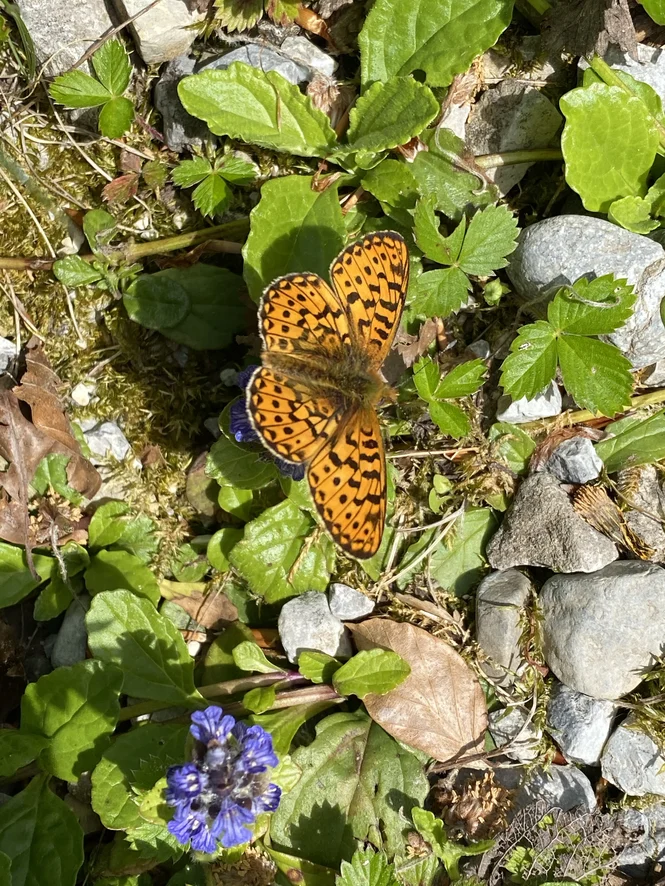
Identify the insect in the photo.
Boloria euphrosyne (also Clossiana euphrosyne)
